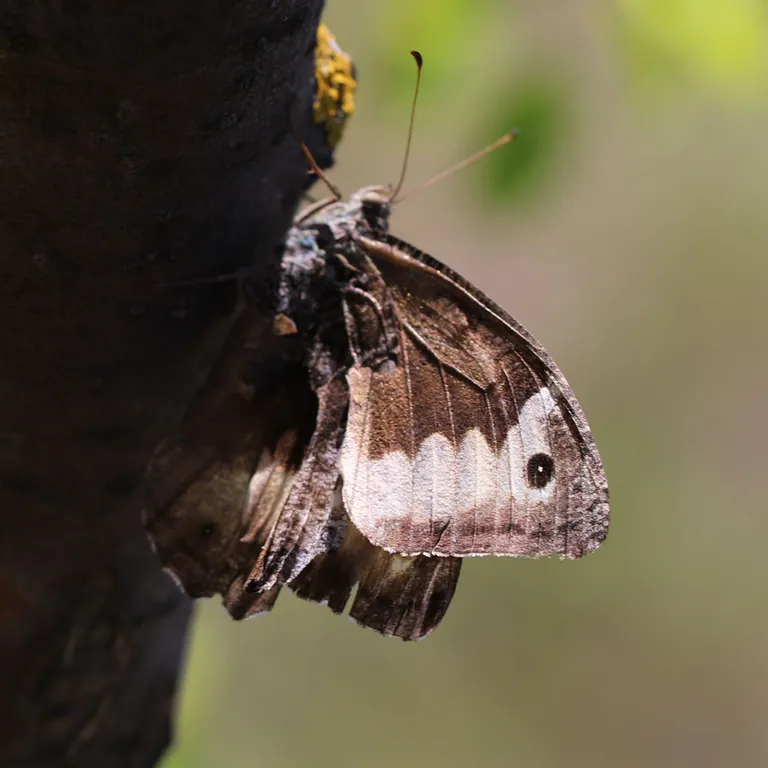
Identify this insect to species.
Hipparchia fagi
